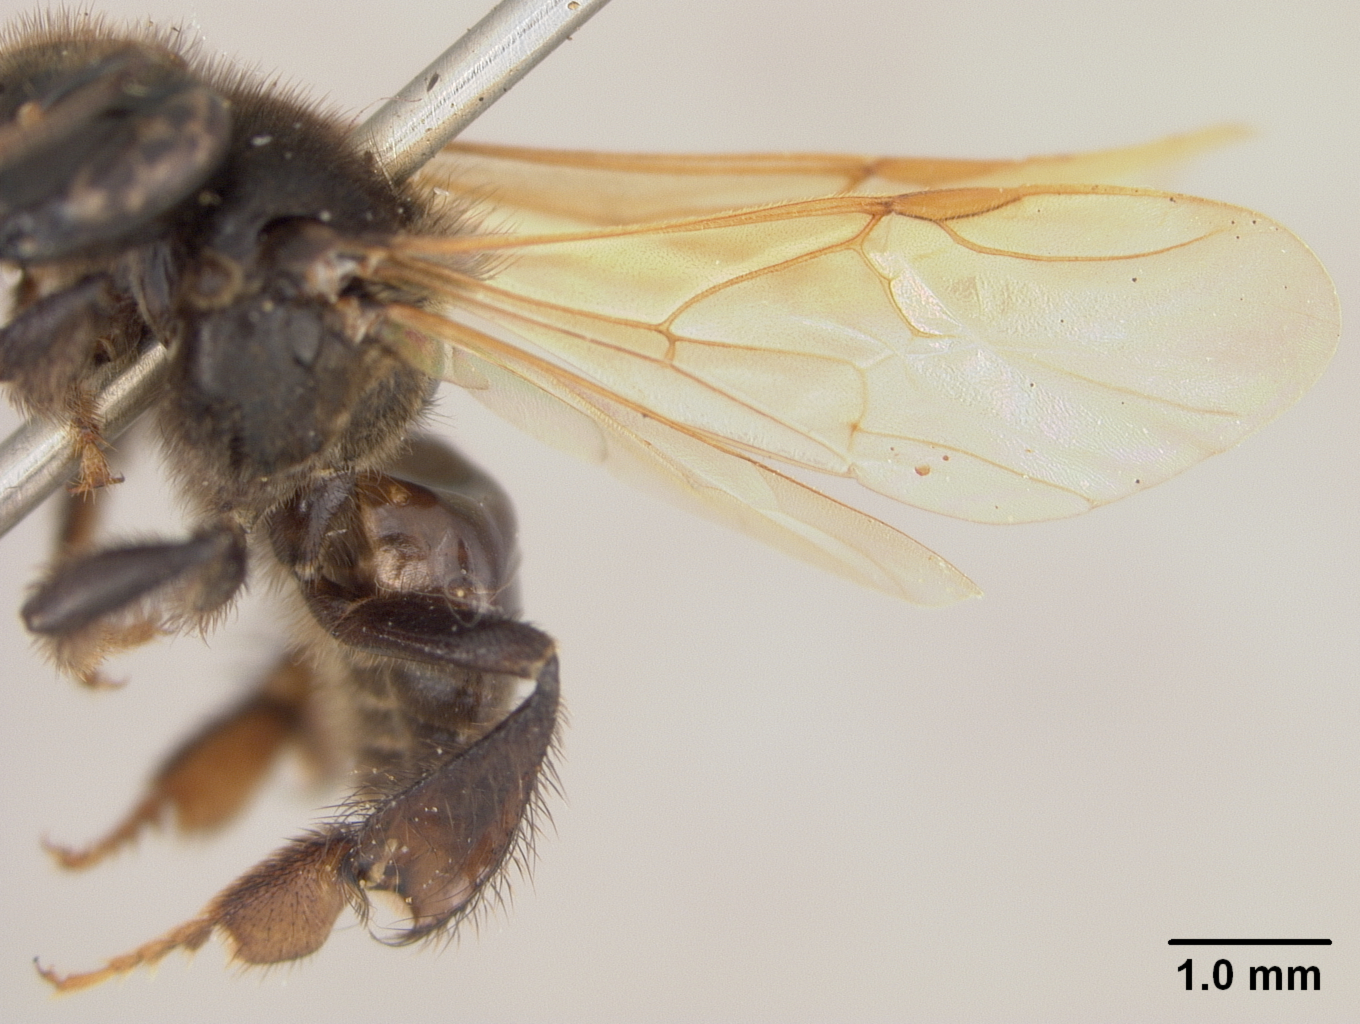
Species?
Meliwillea bivea
